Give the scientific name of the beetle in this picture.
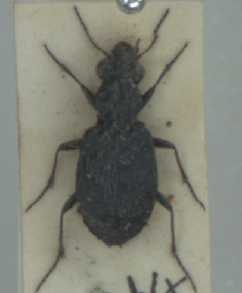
Elaphrus cupreus
